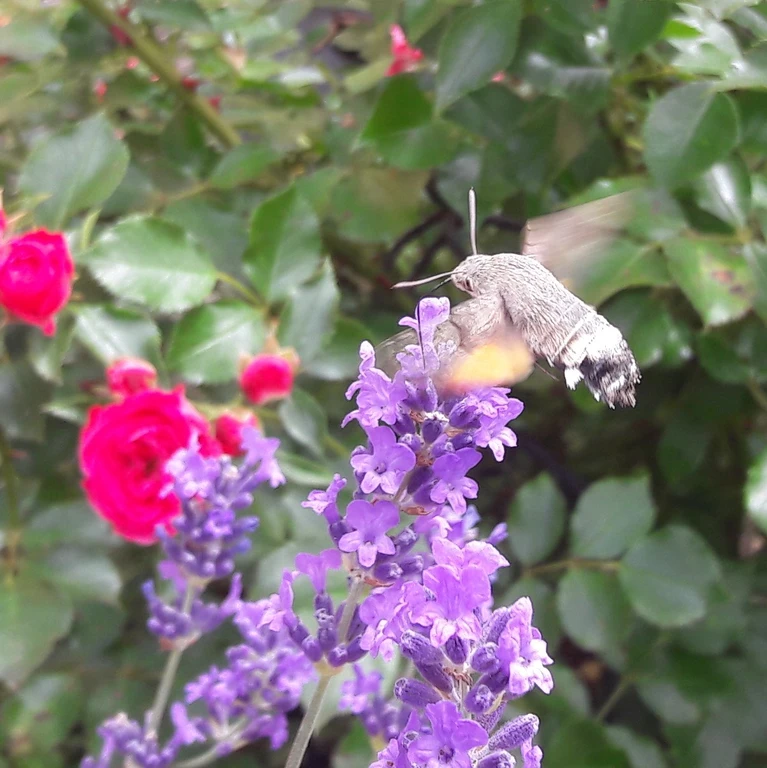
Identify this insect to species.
Macroglossum stellatarum
